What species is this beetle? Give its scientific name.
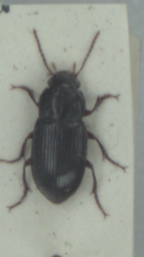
Amara apricaria
